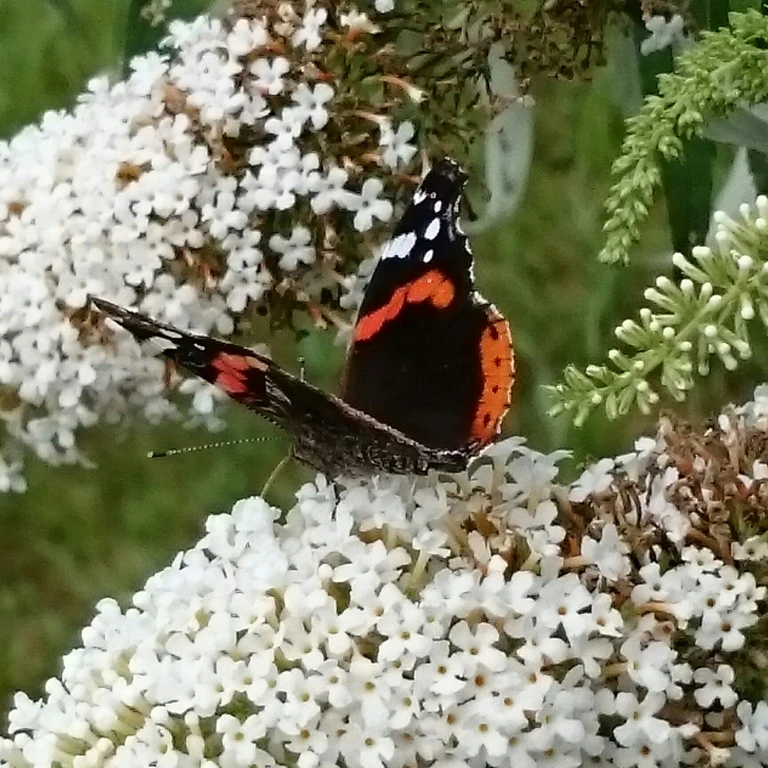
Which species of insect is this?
Vanessa atalanta
